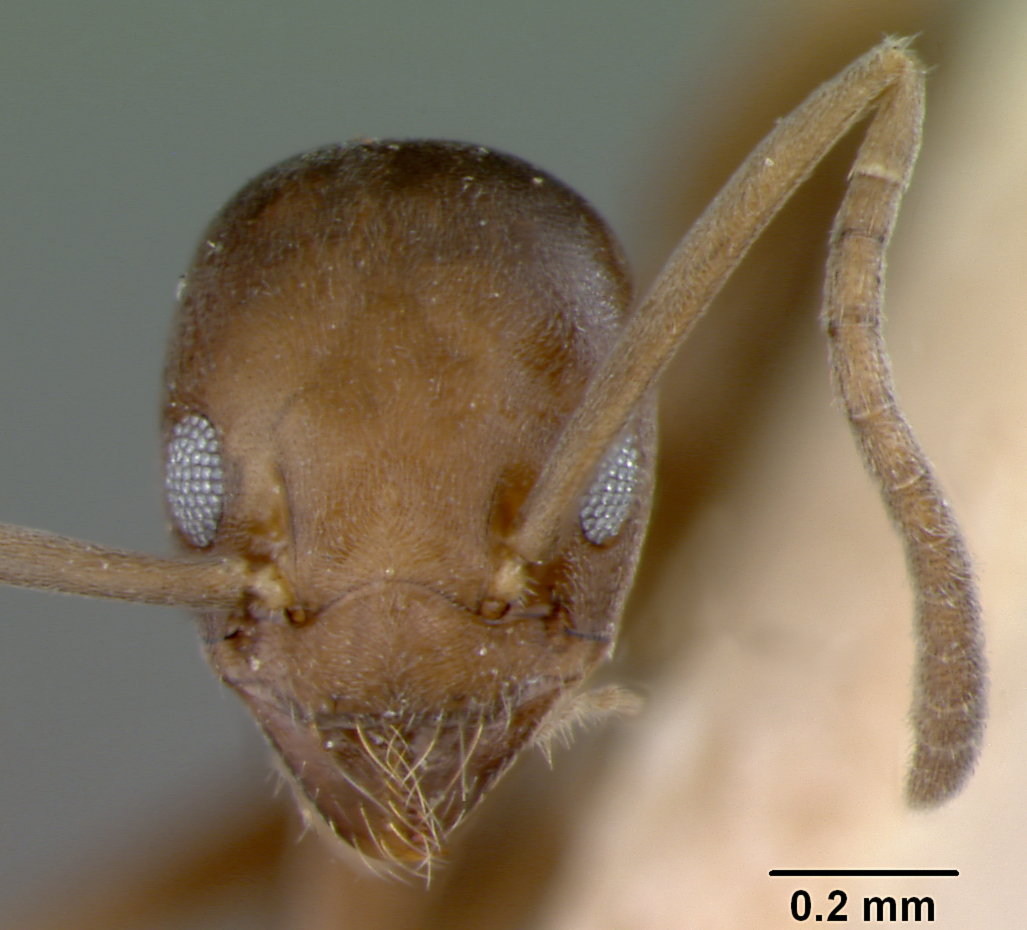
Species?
Tapinoma luridum
